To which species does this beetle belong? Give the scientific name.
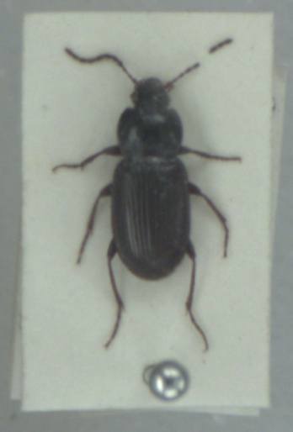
Pterostichus vernalis
